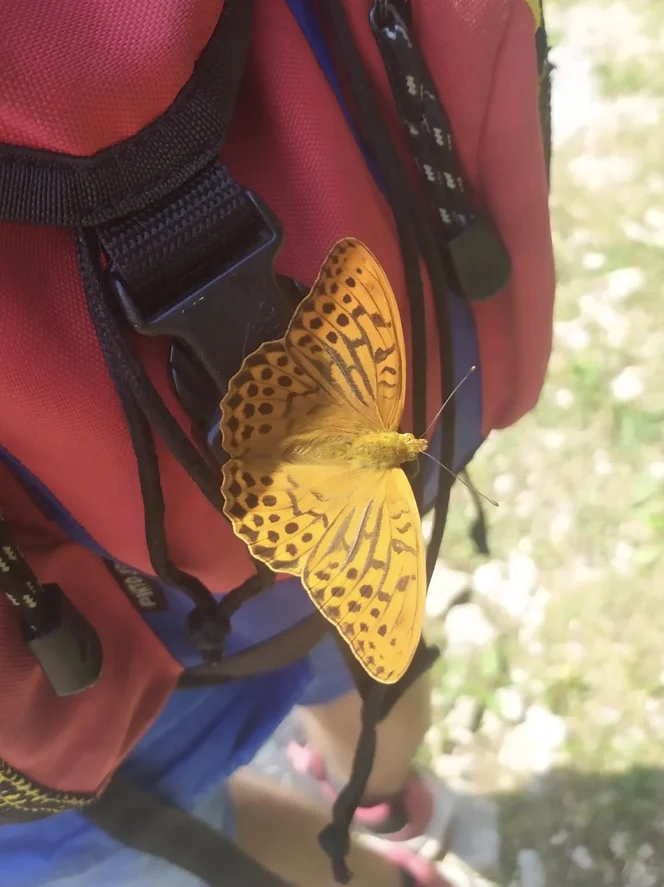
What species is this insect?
Argynnis paphia
